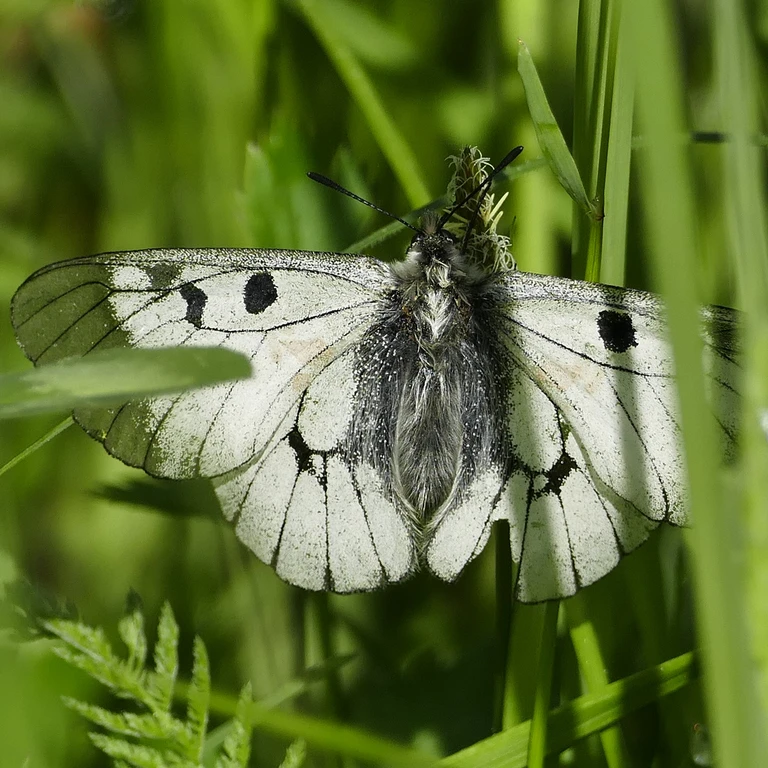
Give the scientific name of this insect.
Parnassius mnemosyne
